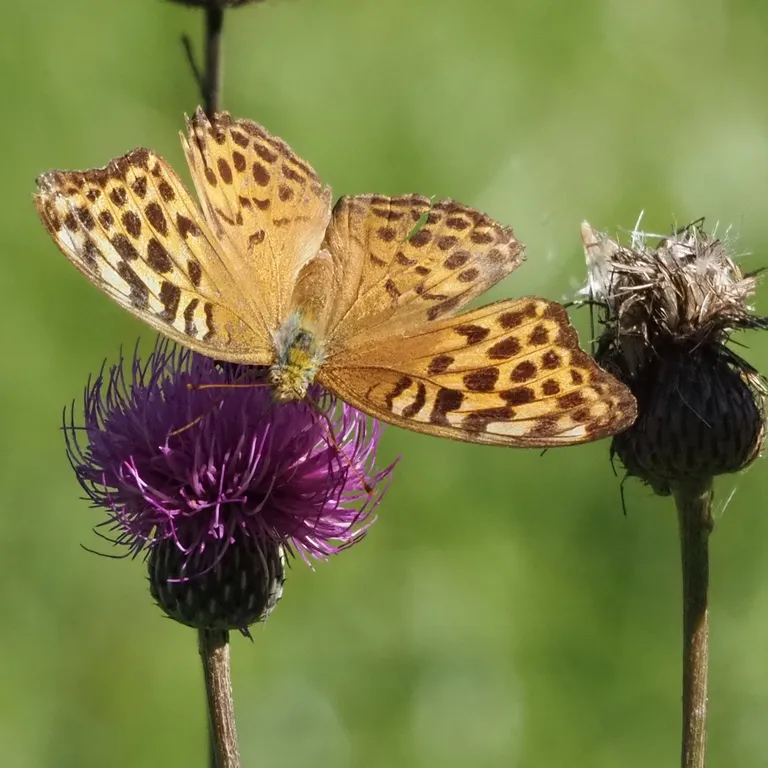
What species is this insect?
Argynnis paphia
